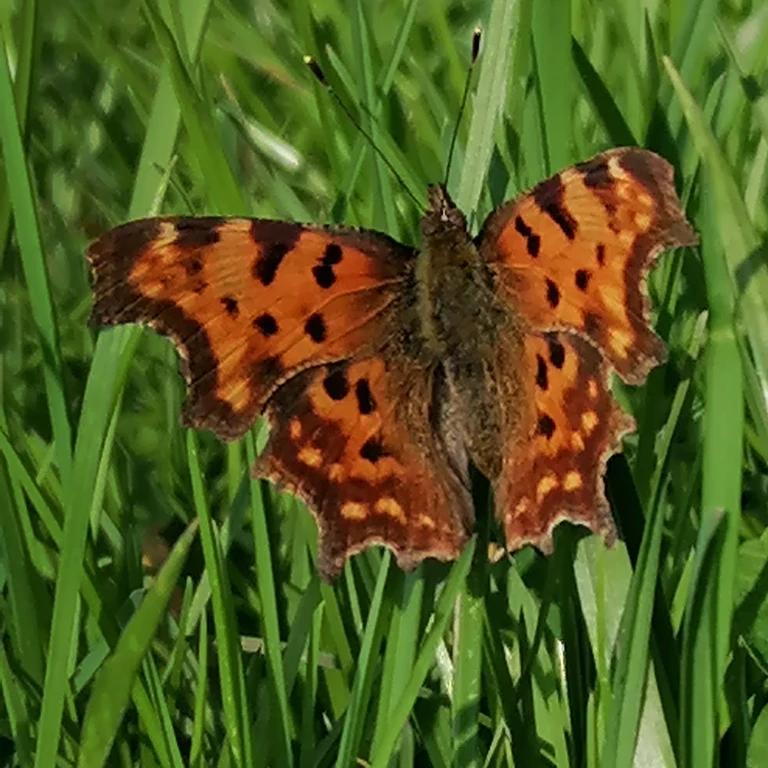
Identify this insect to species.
Polygonia c-album
